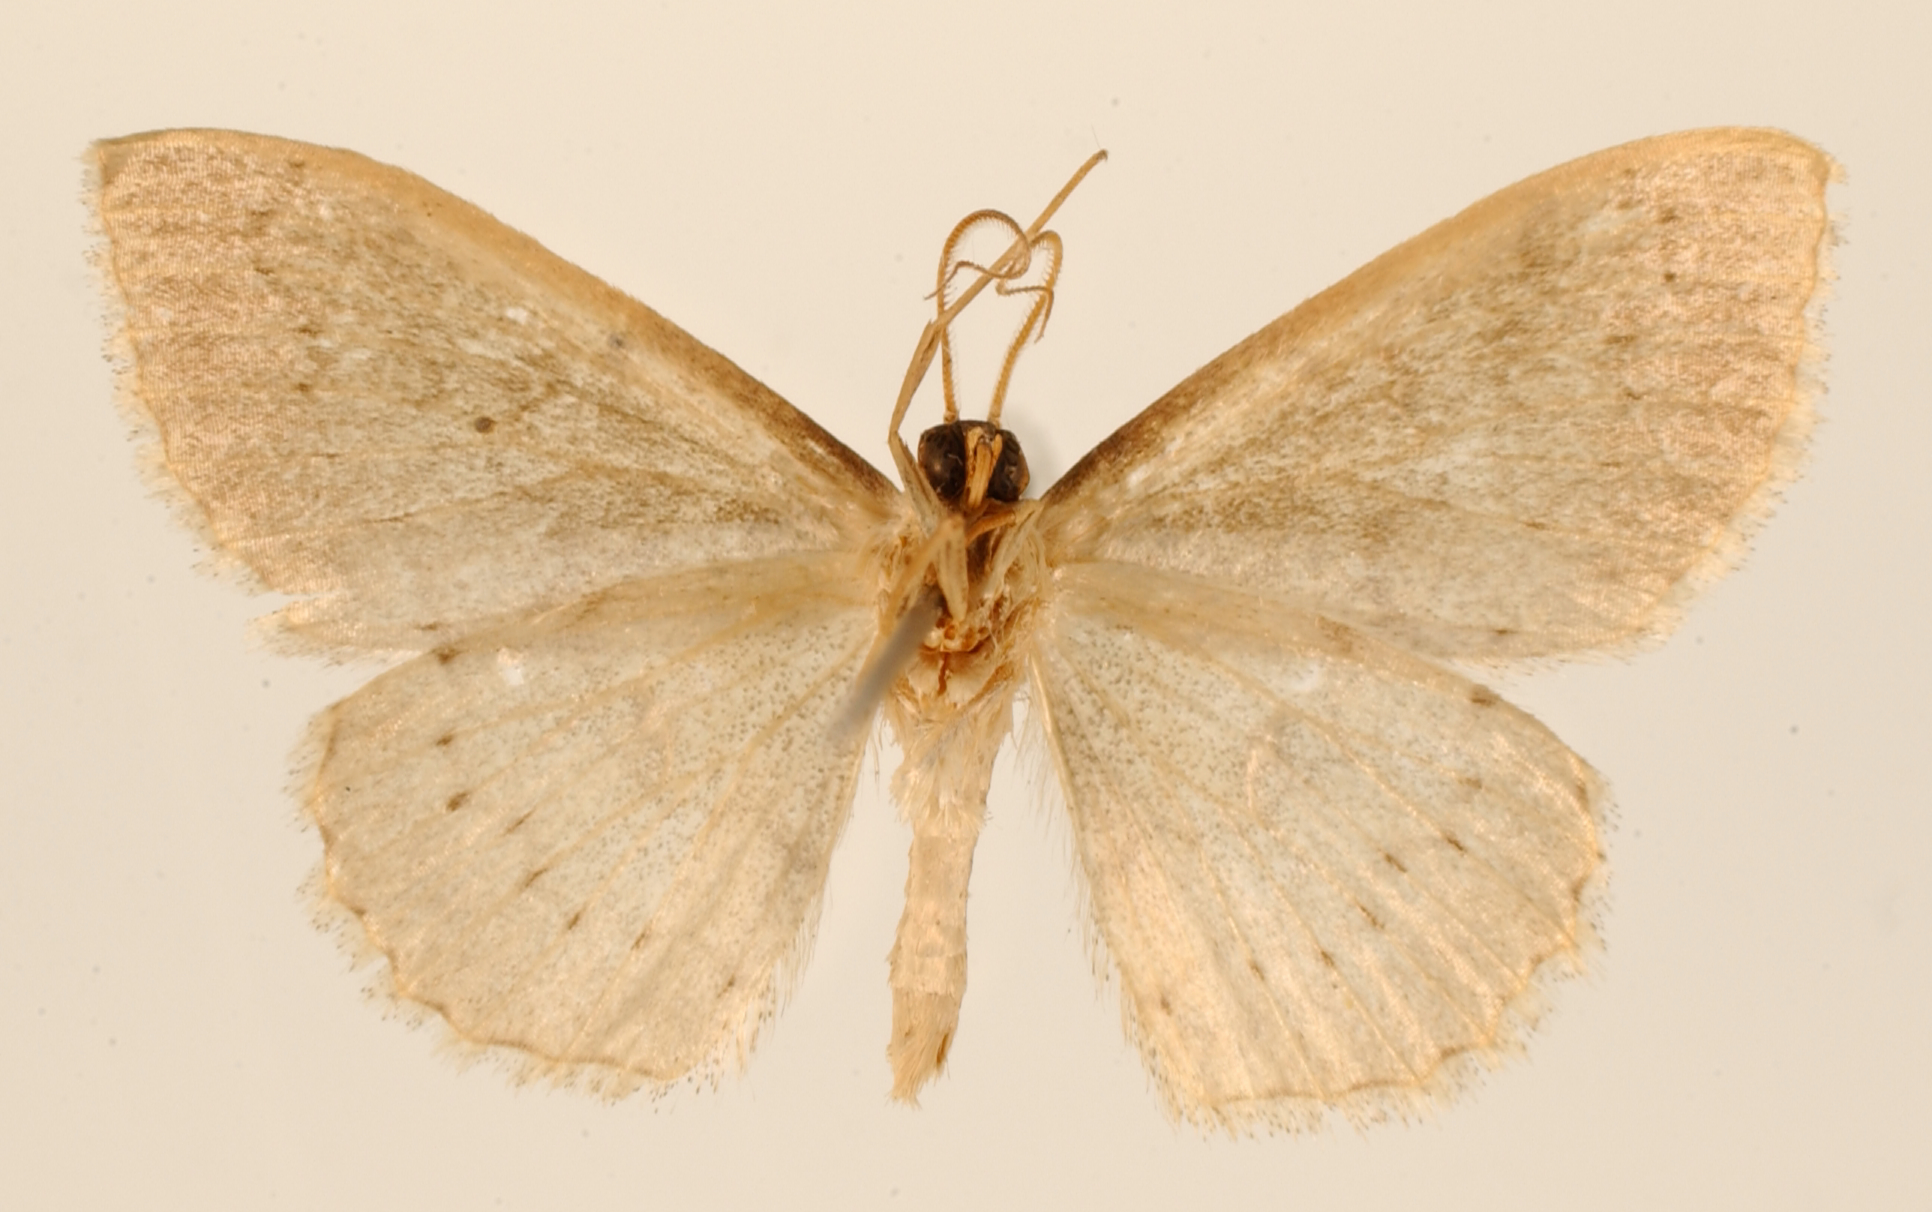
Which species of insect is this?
Anisodes poliotaria
